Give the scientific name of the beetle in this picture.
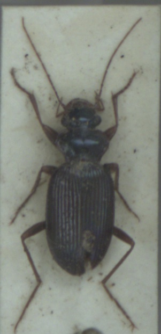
Leistus spinibarbis
